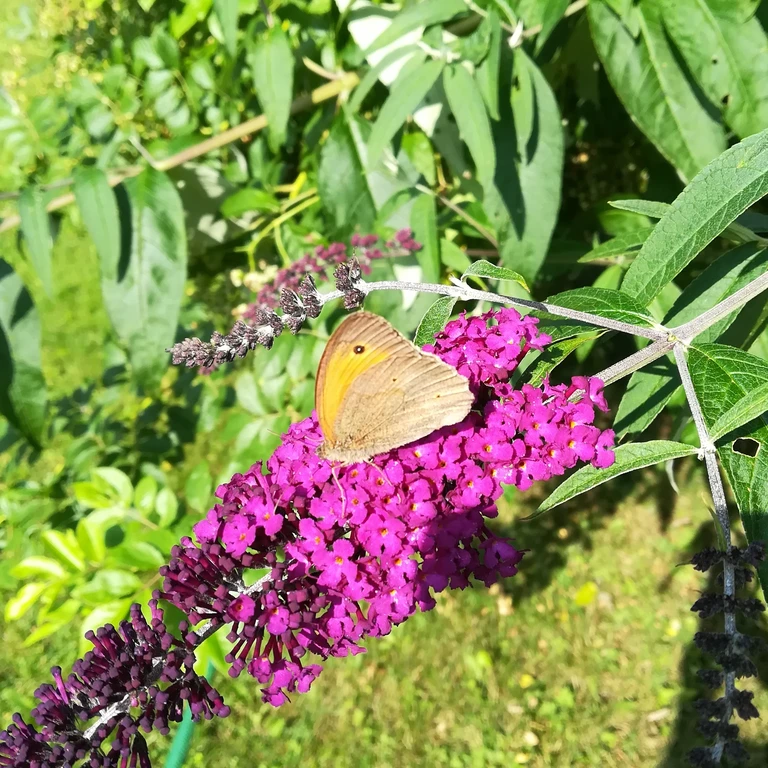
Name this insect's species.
Maniola jurtina
